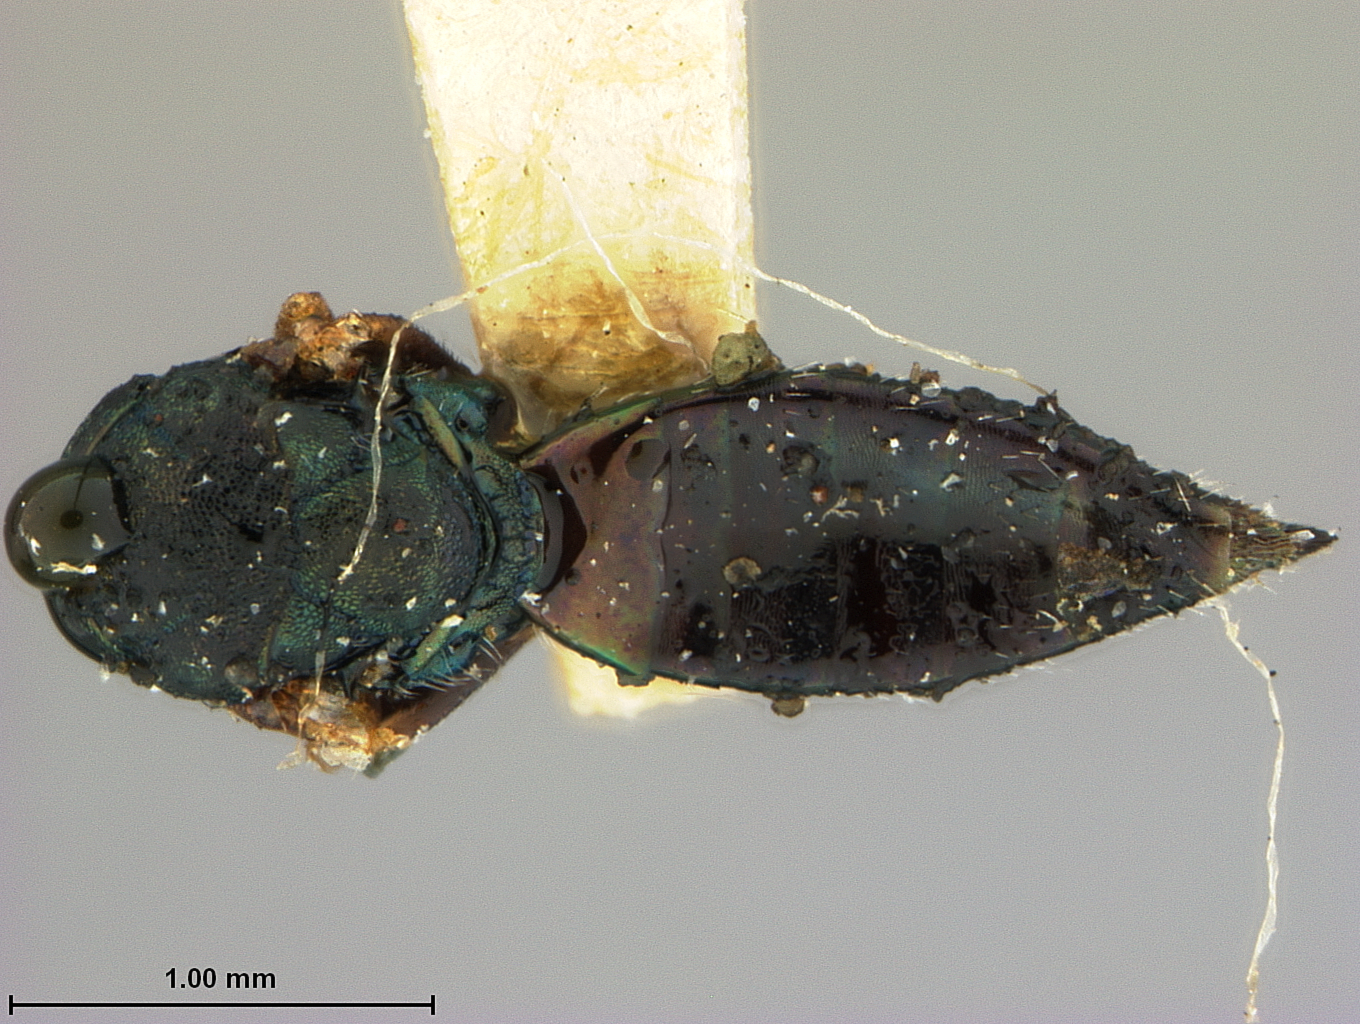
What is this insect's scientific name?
Habrocytus obscuripes
